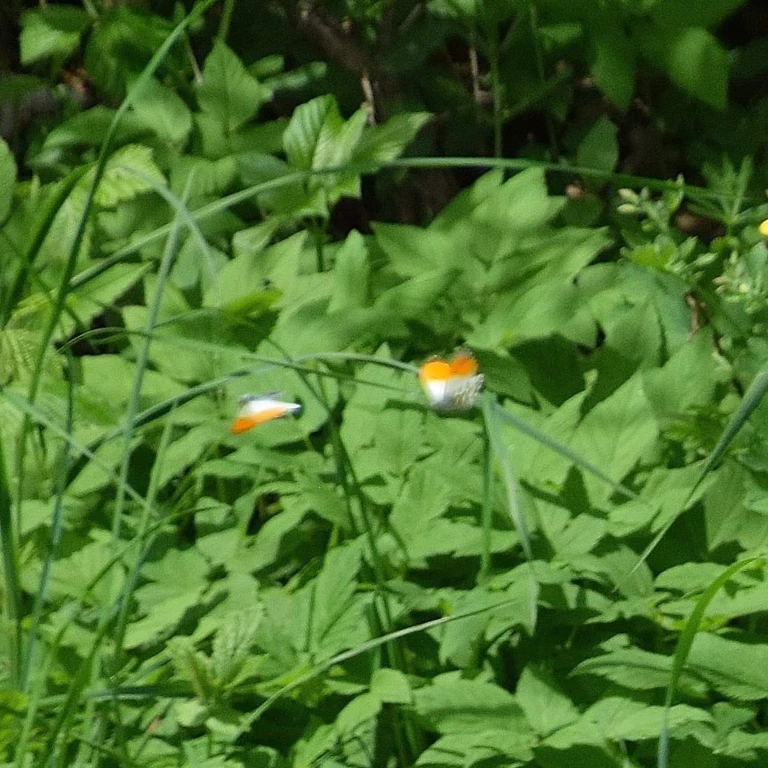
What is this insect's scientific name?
Anthocharis cardamines
